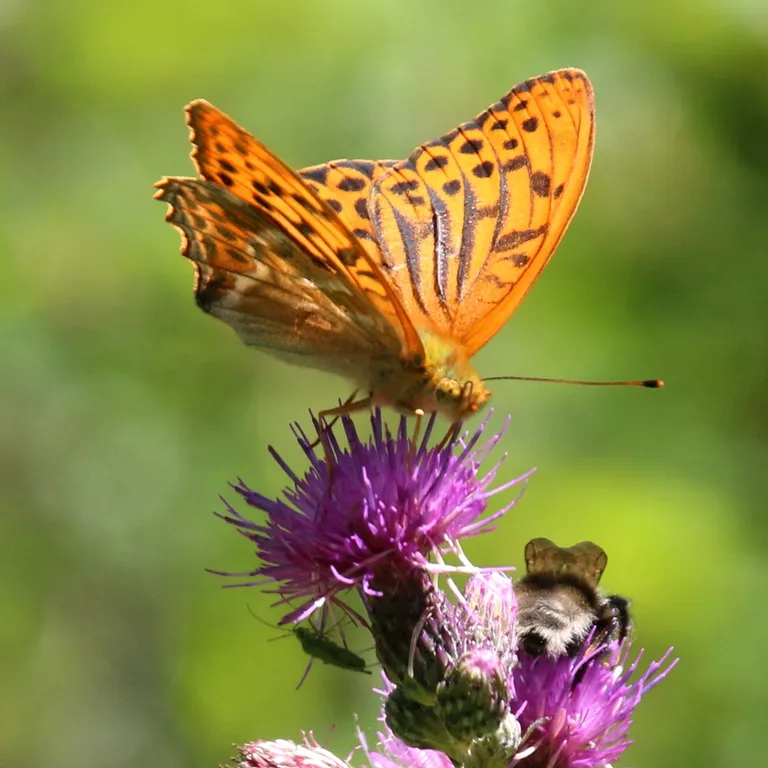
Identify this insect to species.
Argynnis paphia
